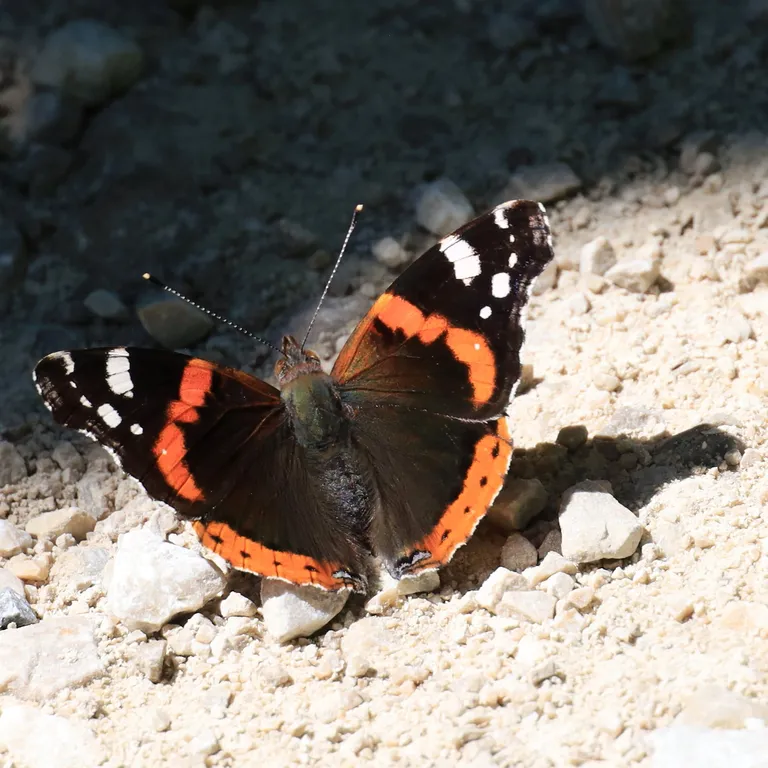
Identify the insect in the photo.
Vanessa atalanta
